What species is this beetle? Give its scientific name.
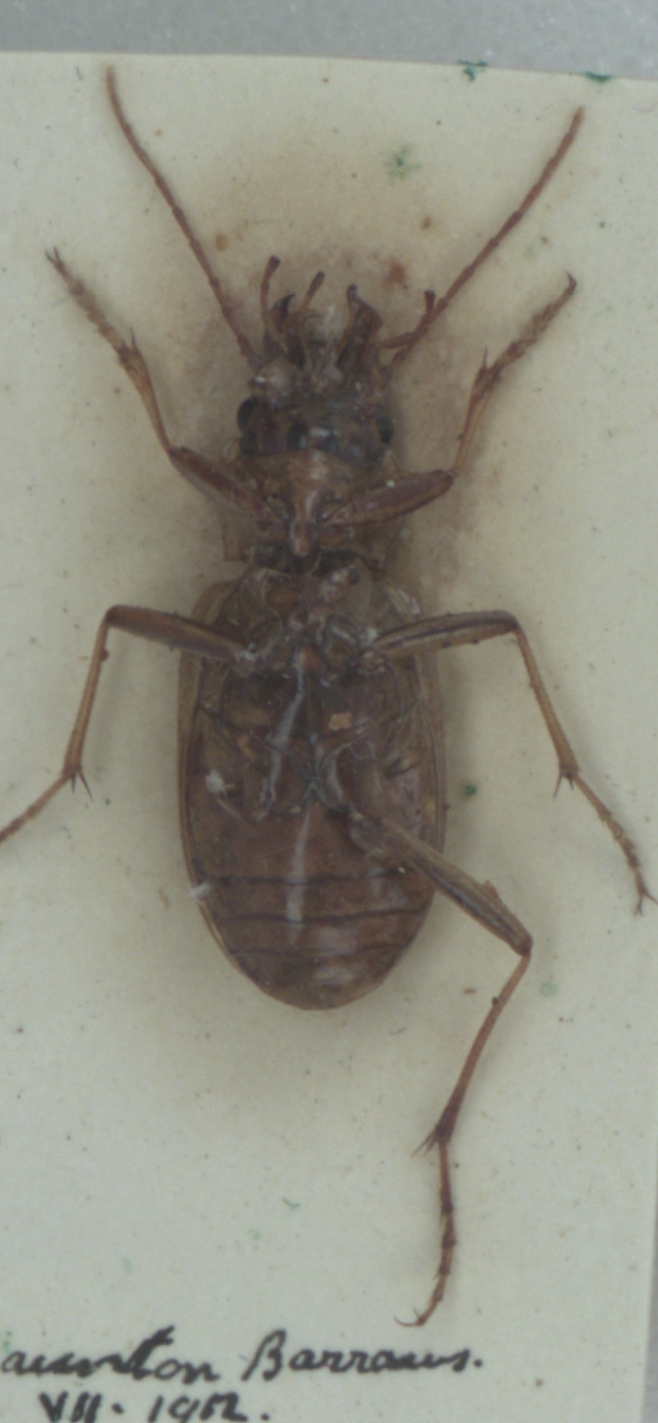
Nebria complanata
